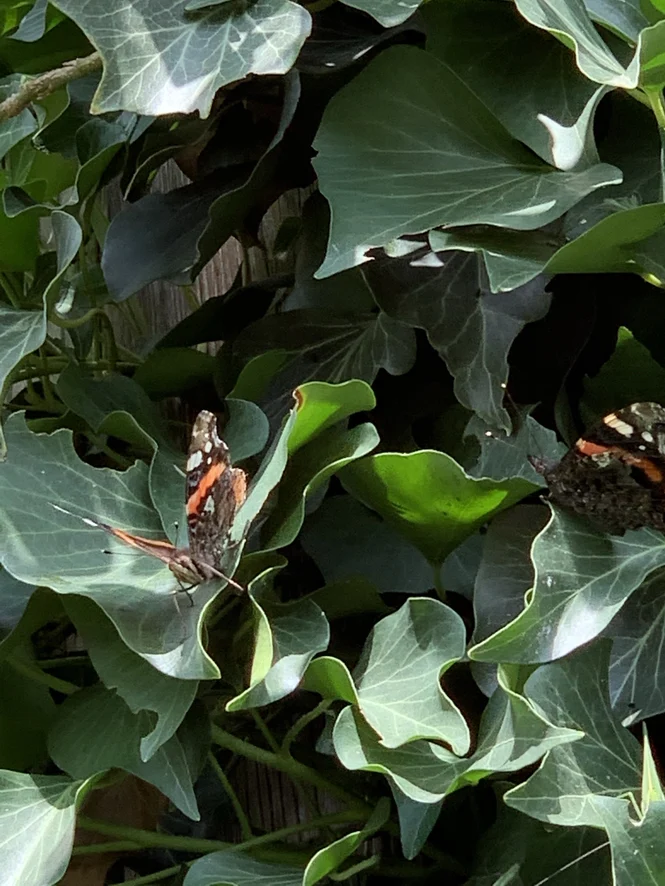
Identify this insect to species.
Vanessa atalanta
